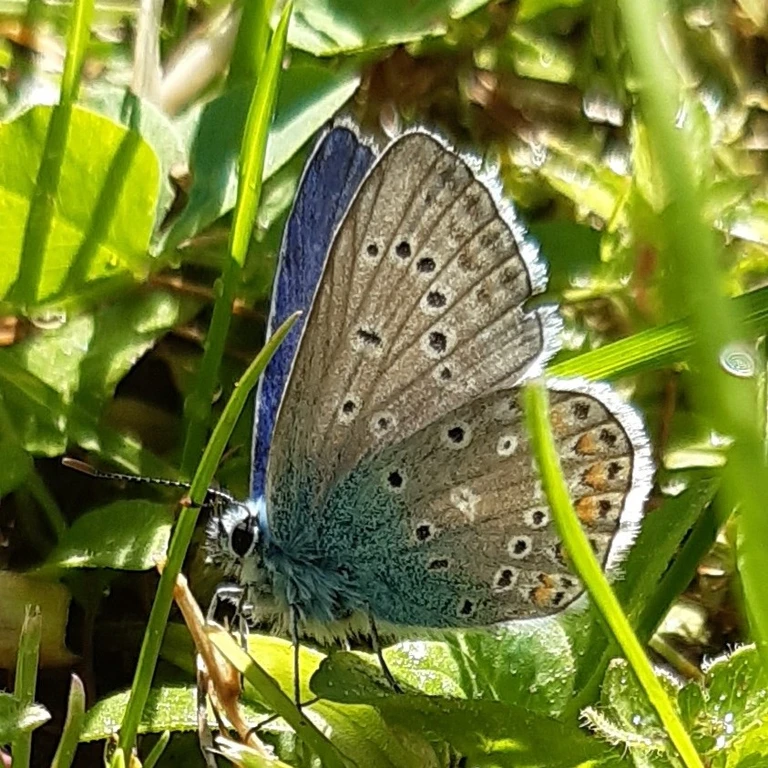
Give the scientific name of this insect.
Polyommatus icarus
